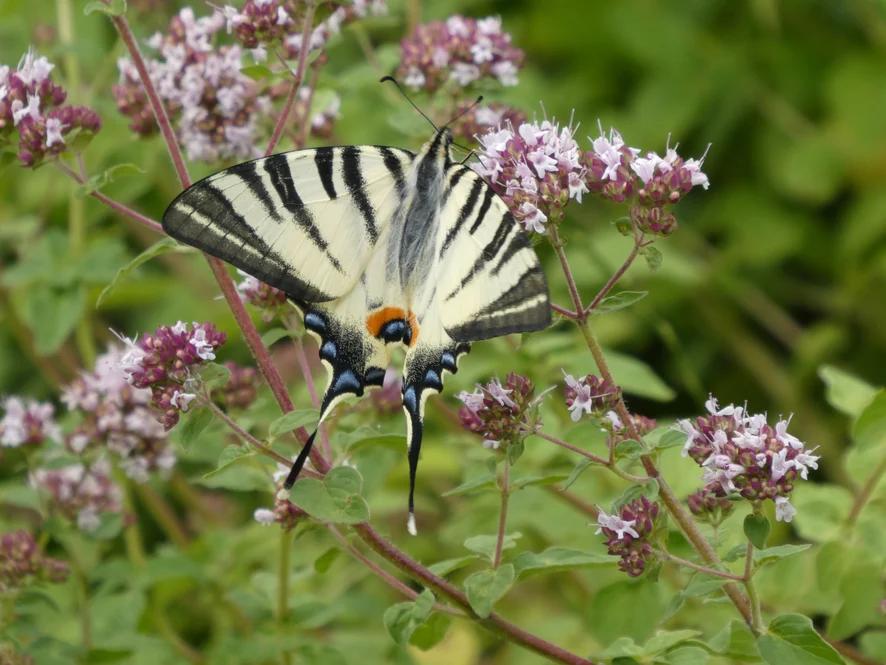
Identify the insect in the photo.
Iphiclides podalirius
